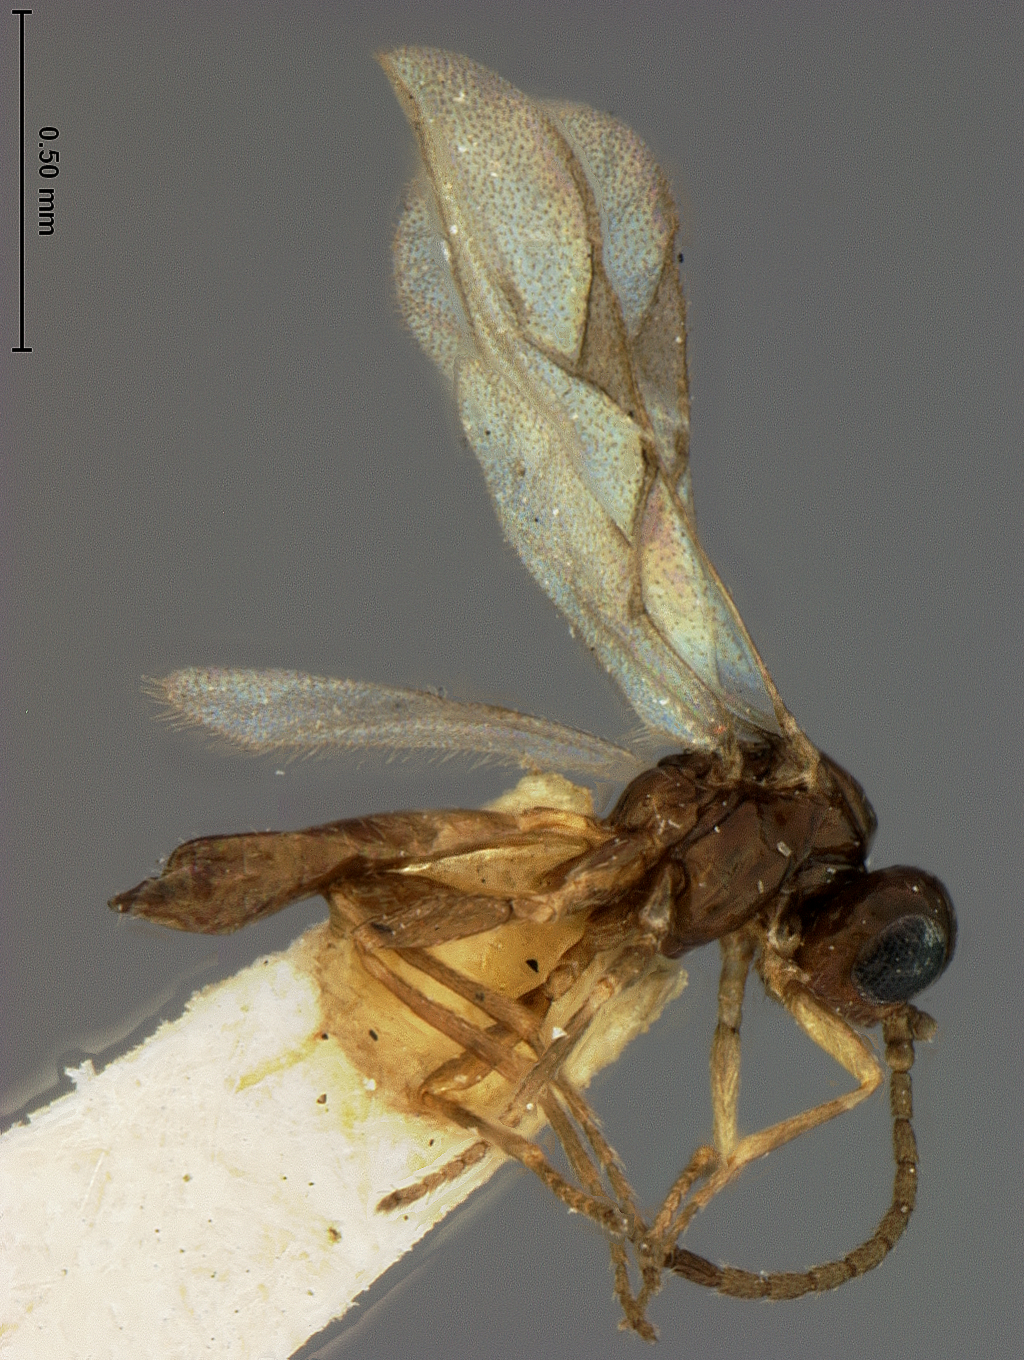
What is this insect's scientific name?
Lysiphlebus gossyppii
